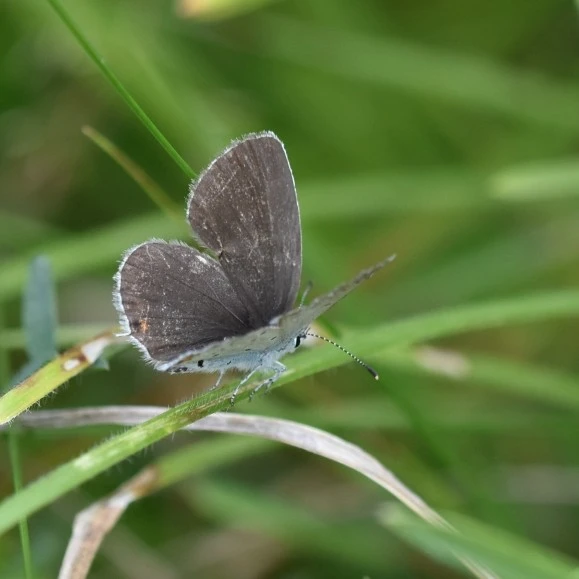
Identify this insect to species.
Cupido argiades (also Elkalyce argiades)
